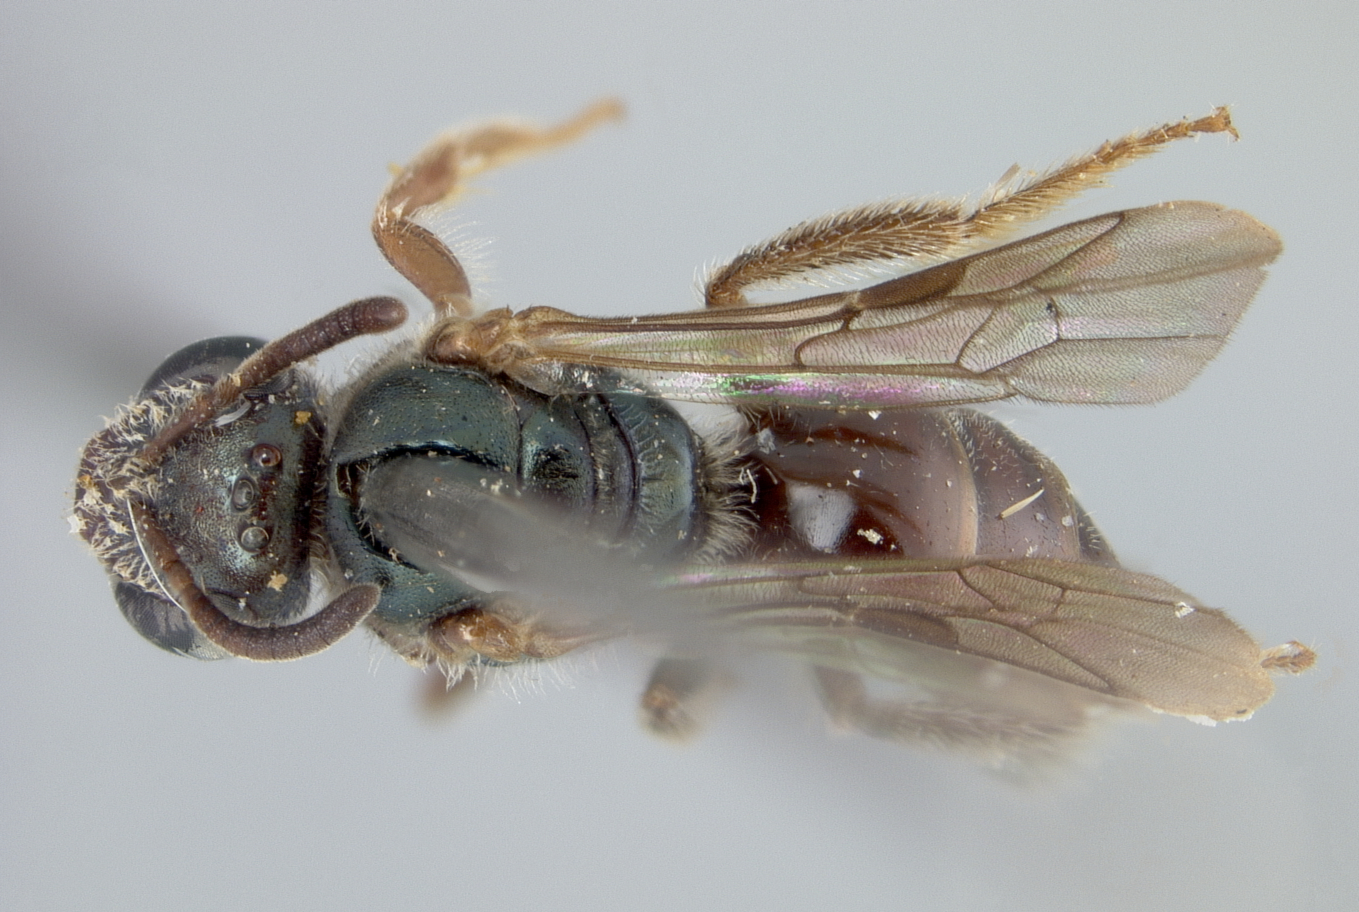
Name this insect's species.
Halictus deceptor
